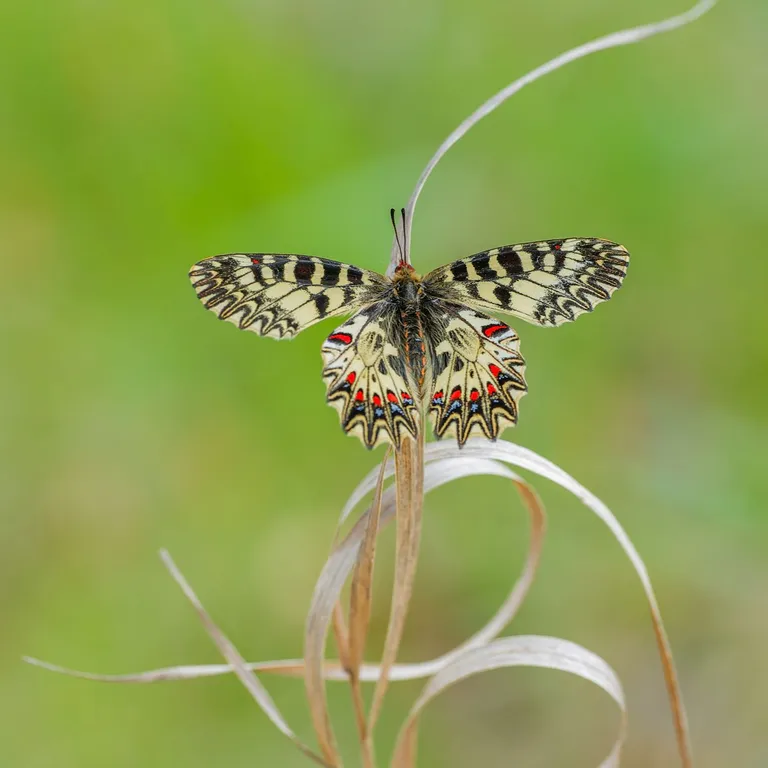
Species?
Zerynthia polyxena
